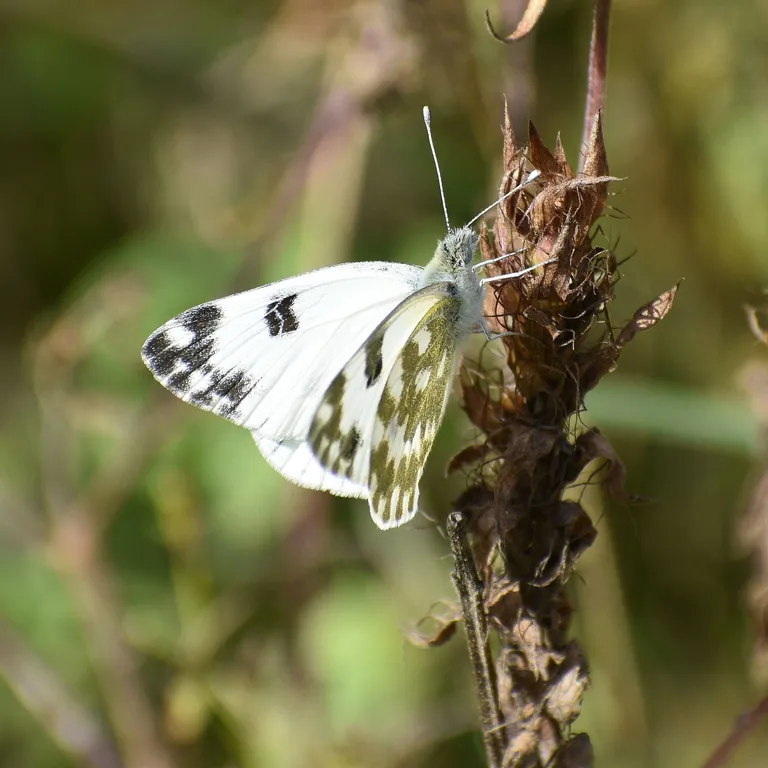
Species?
Pontia edusa
